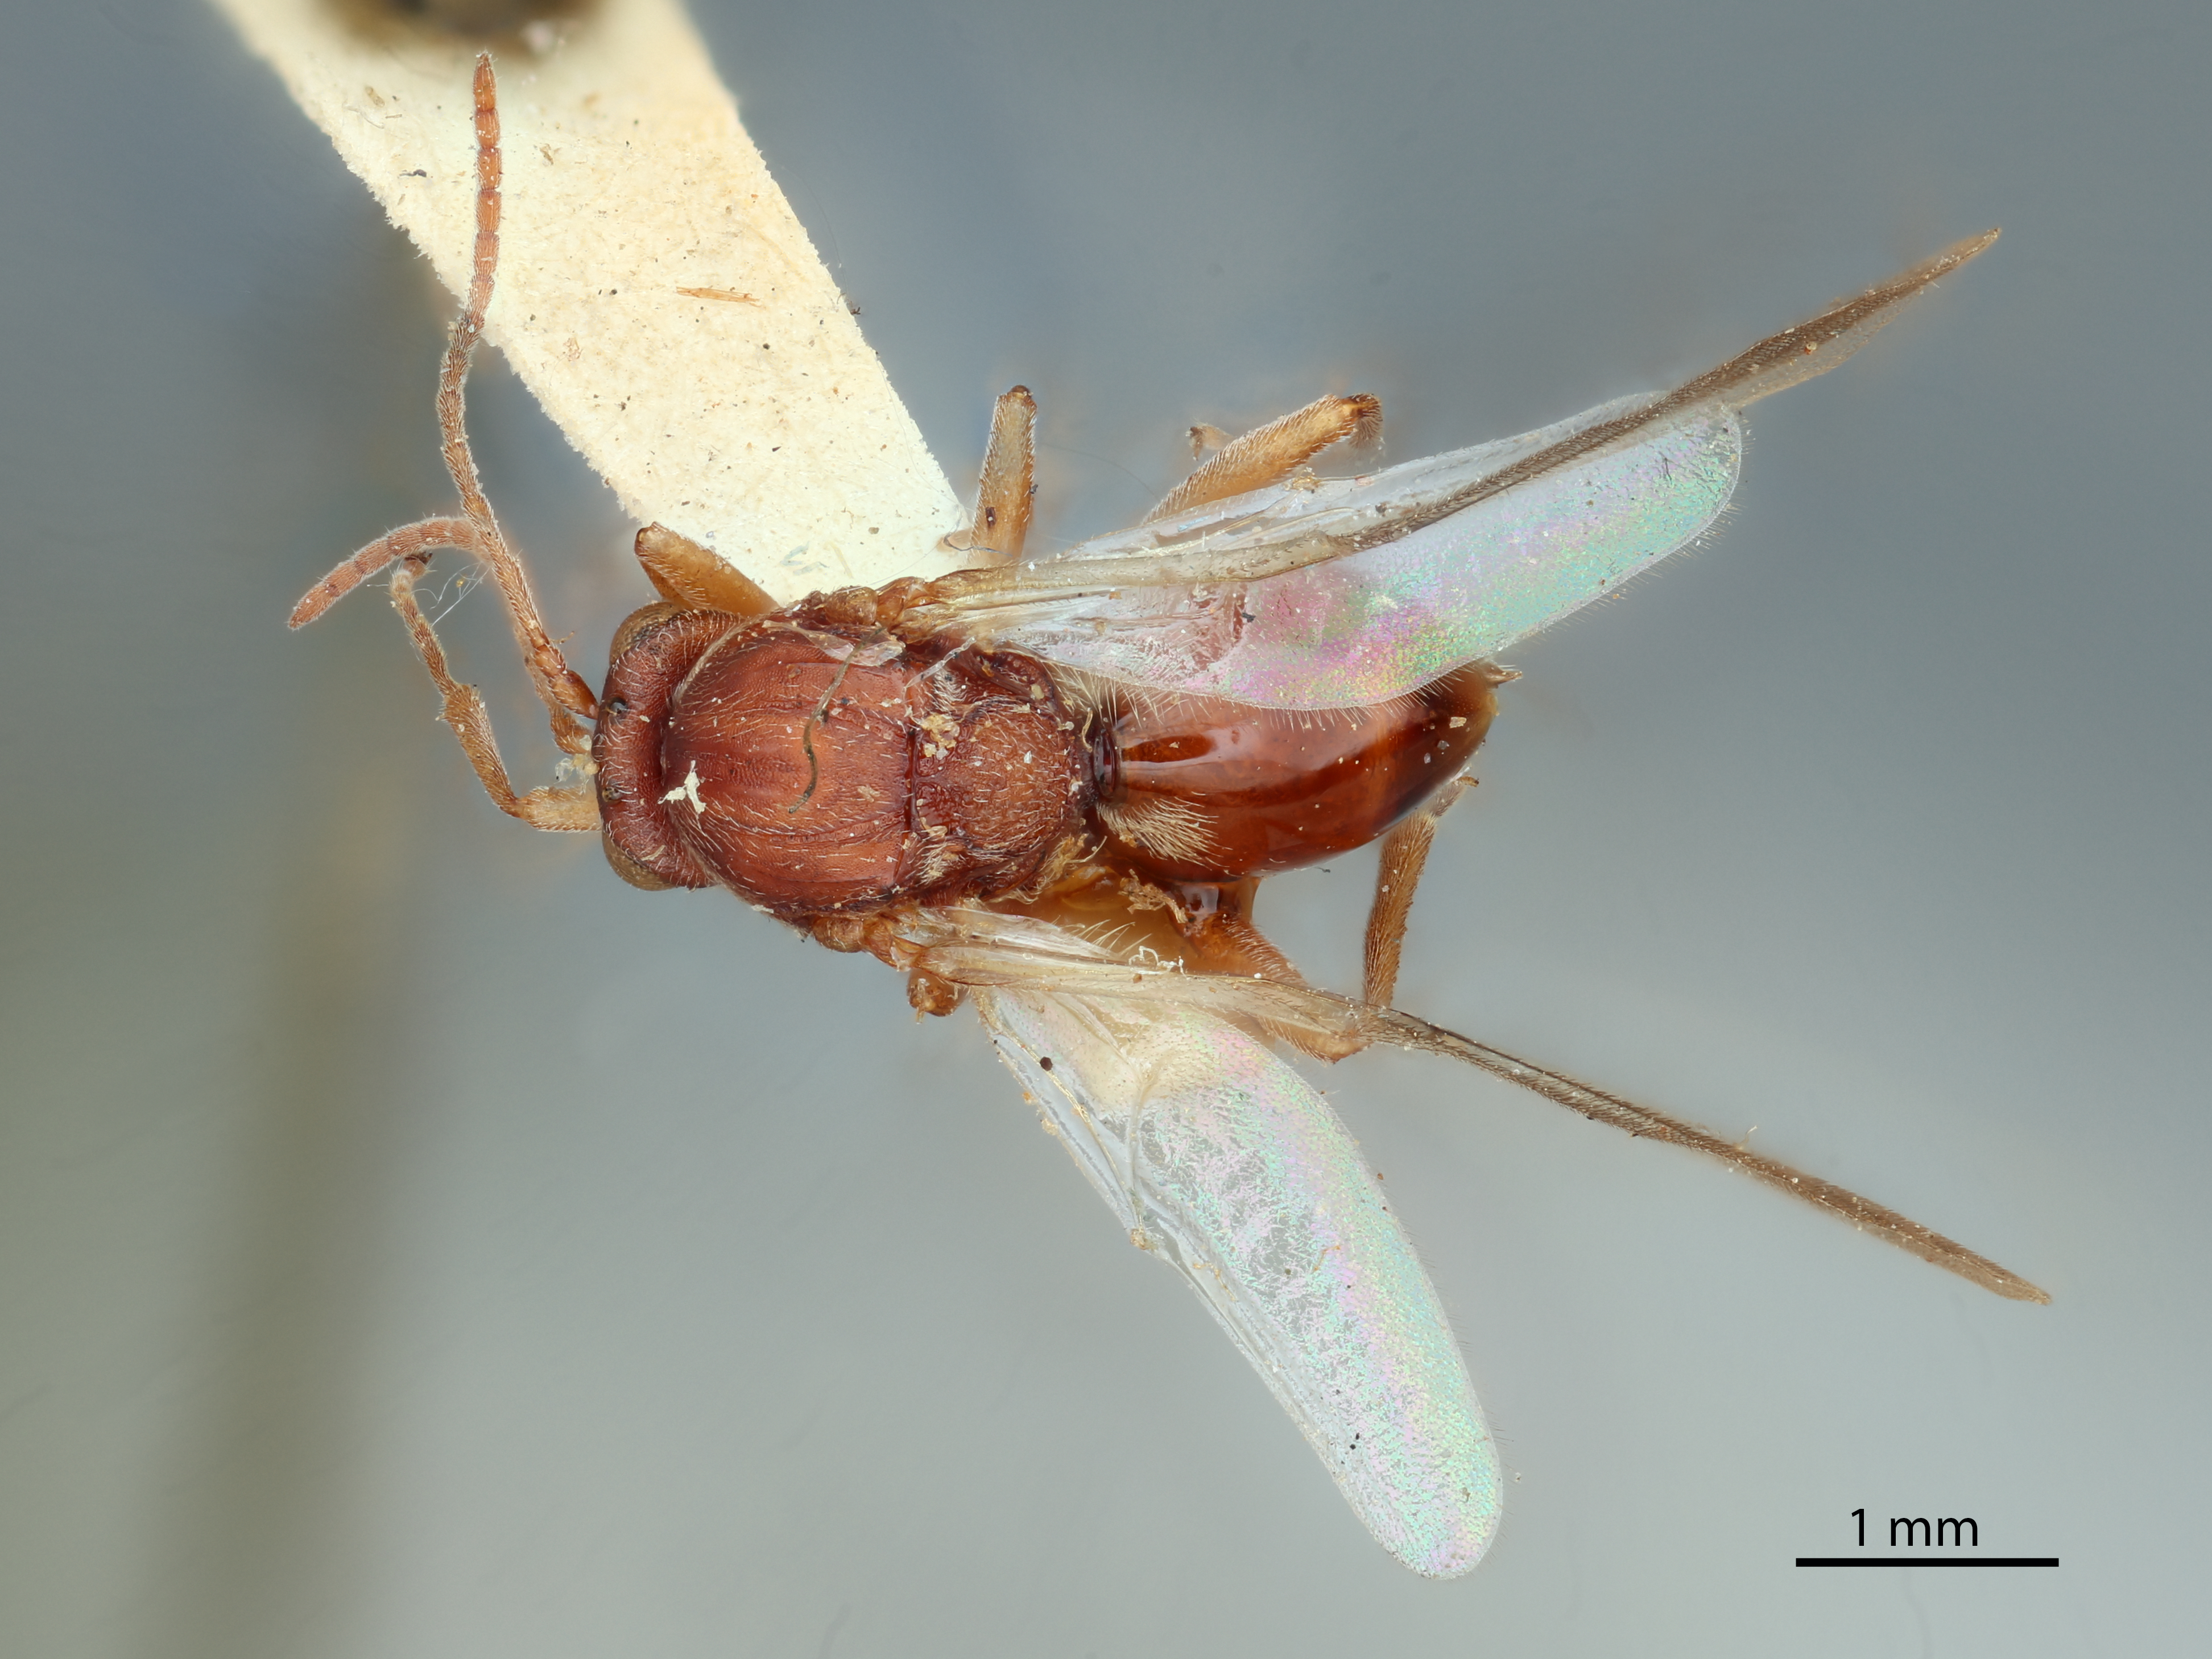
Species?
Andricus dasydactyli
